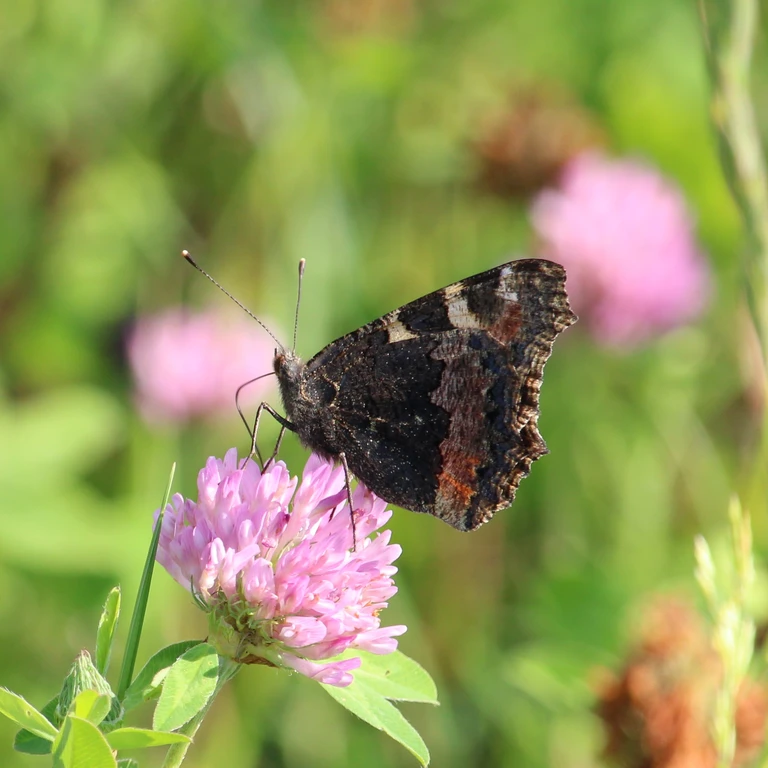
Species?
Aglais urticae
